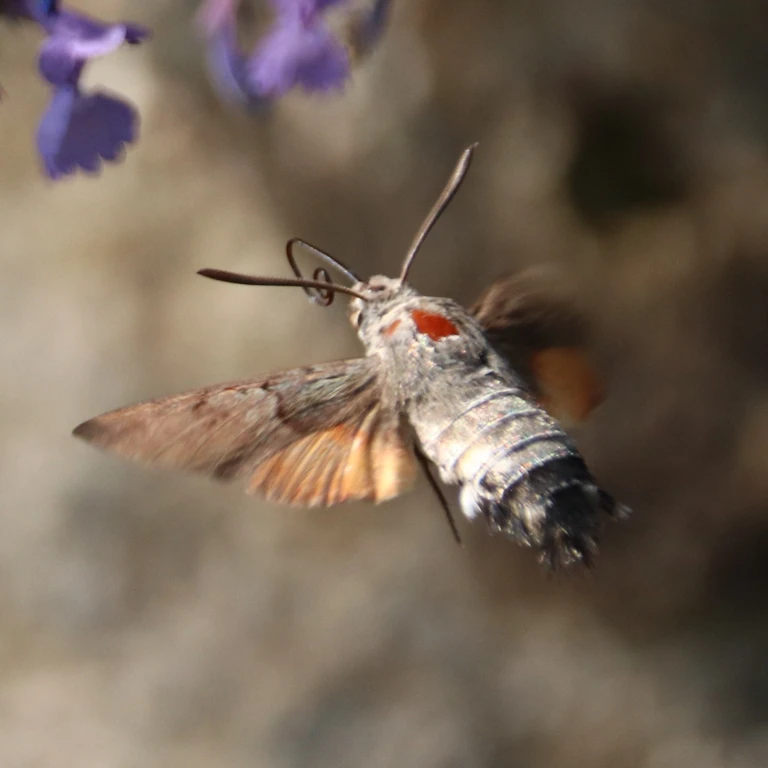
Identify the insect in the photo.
Macroglossum stellatarum
